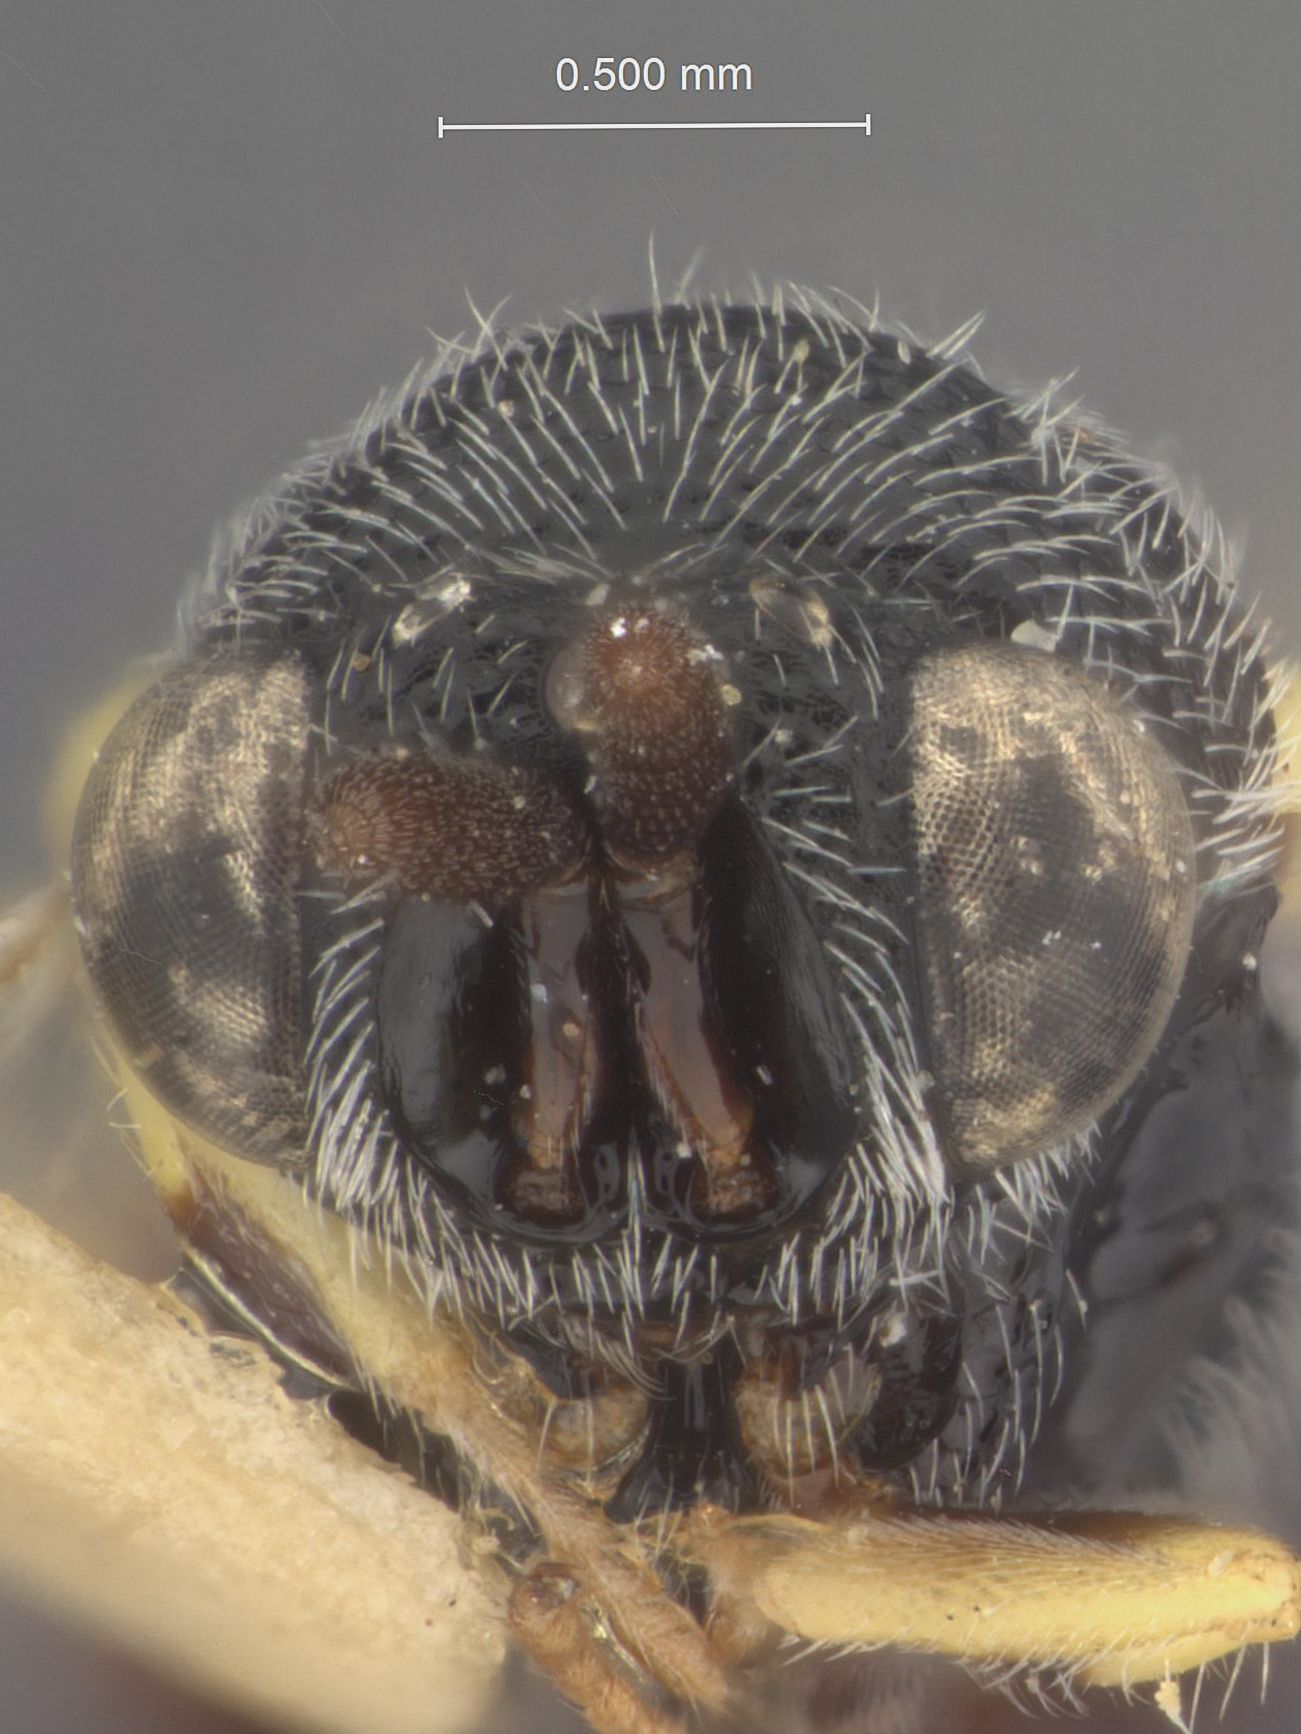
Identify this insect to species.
Brachymeria laetiliae
